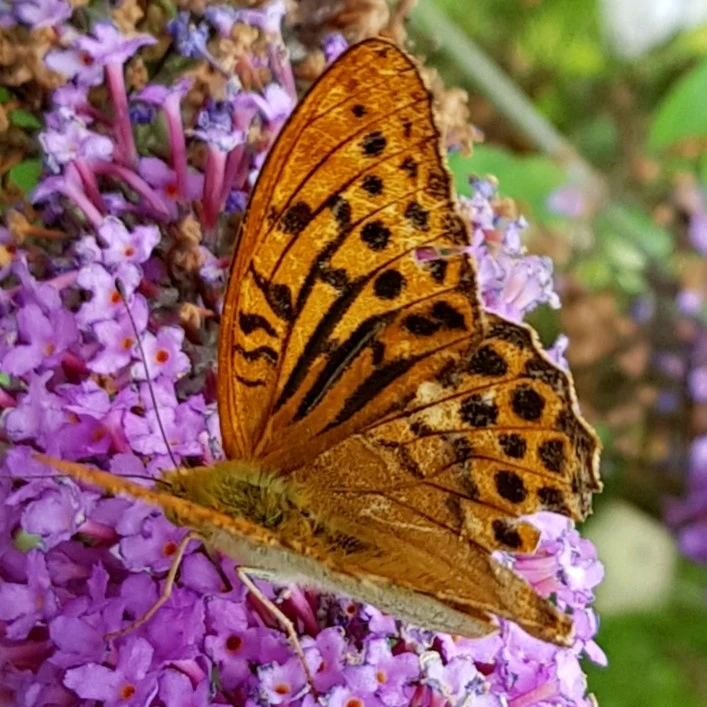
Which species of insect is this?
Argynnis paphia
